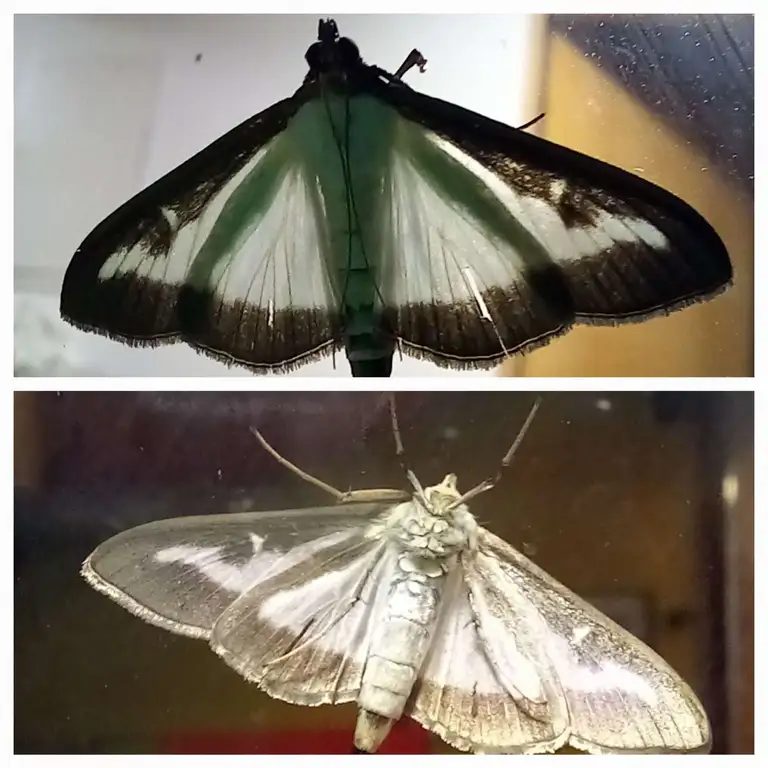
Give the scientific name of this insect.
Cydalima perspectalis
